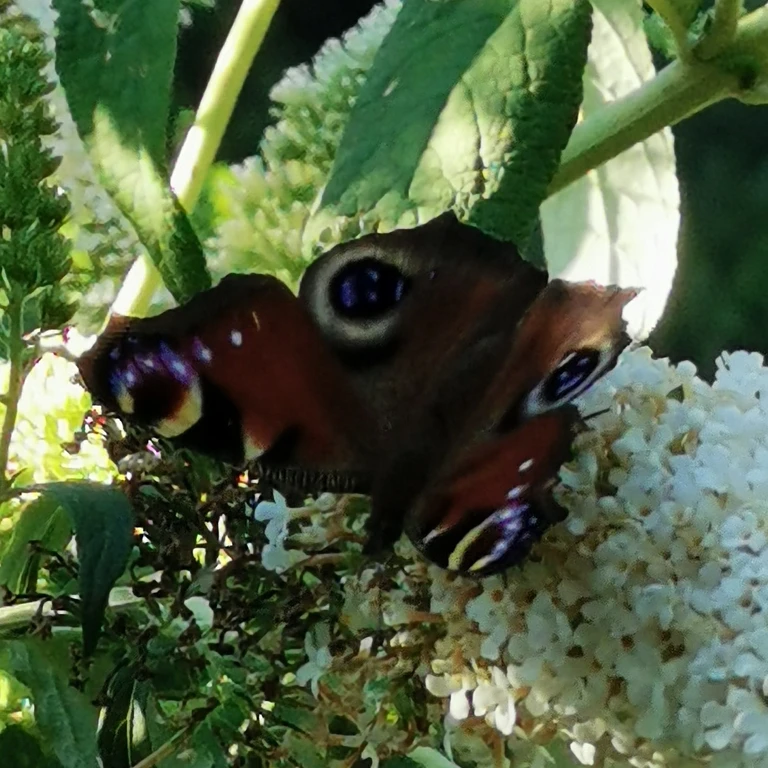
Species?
Aglais io
